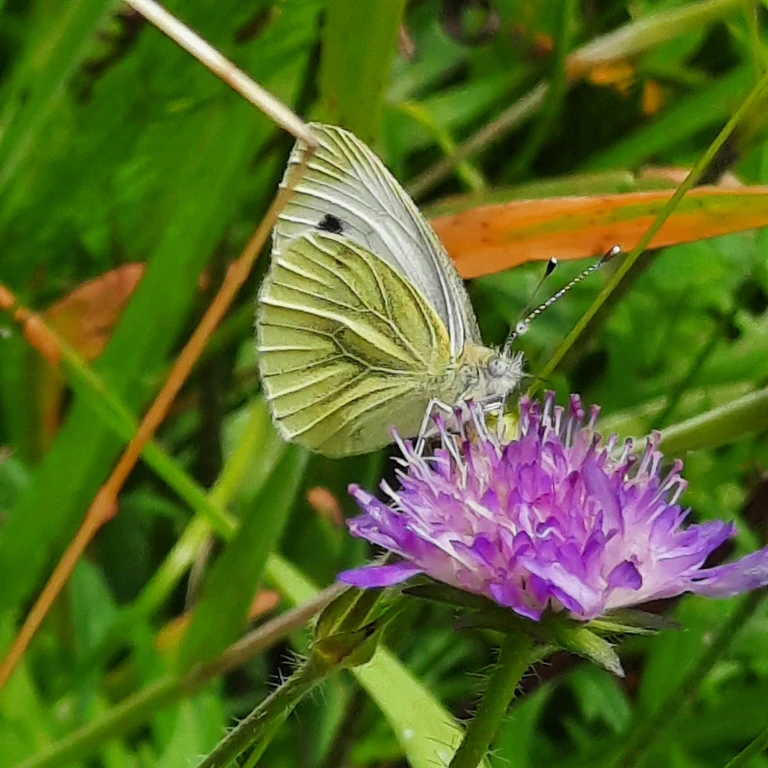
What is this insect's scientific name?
Pieris napi
